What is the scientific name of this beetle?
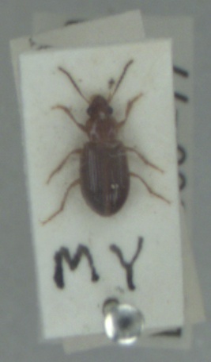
Bradycellus harpalinus
